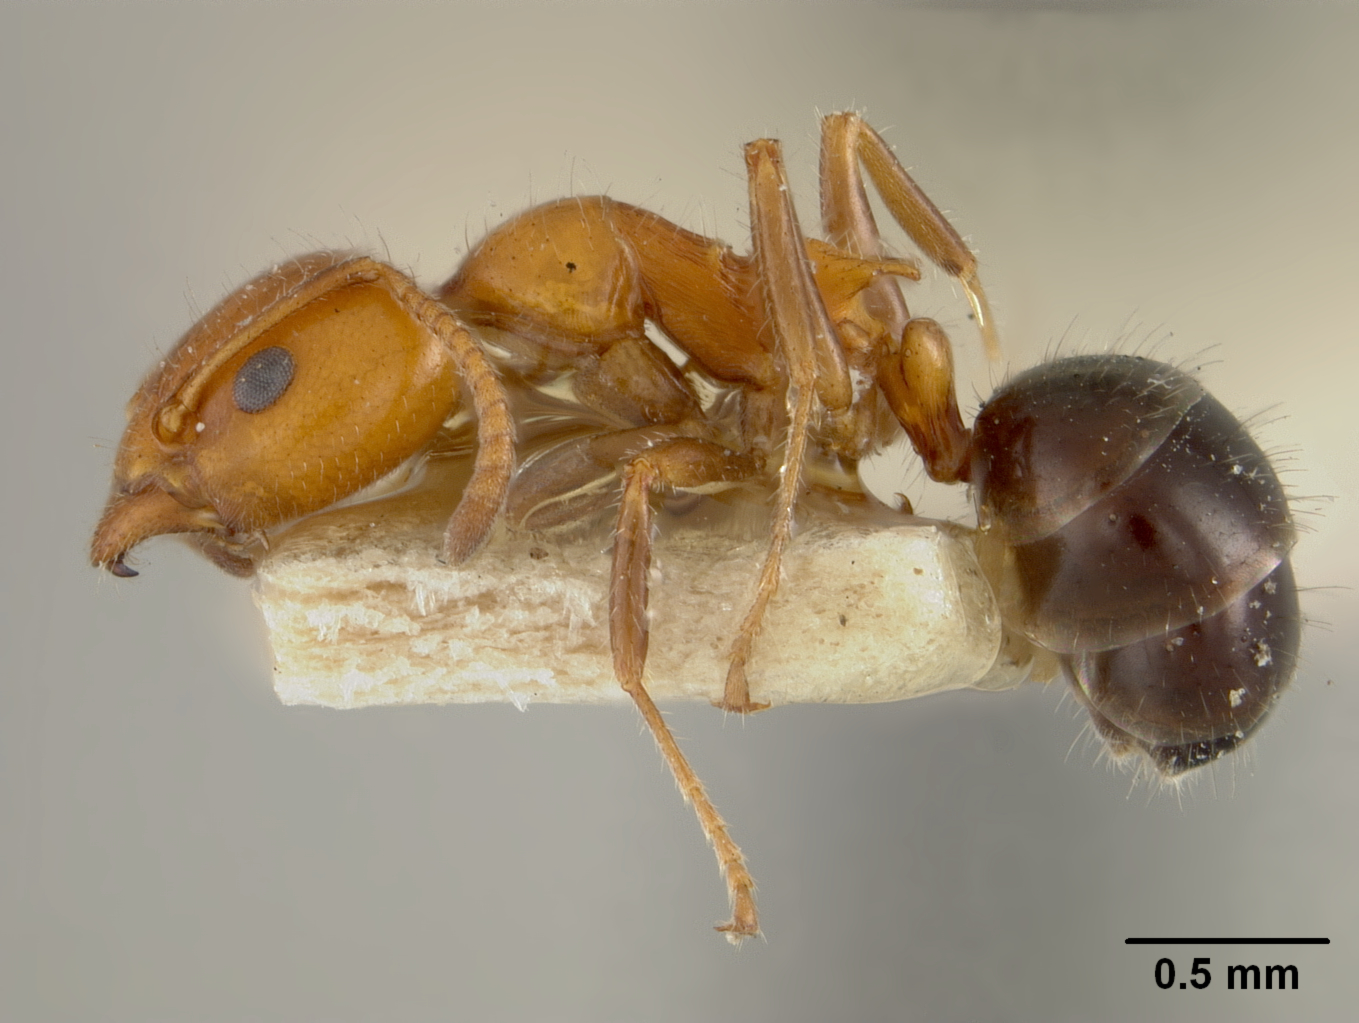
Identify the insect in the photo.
Froggattella kirbyi
